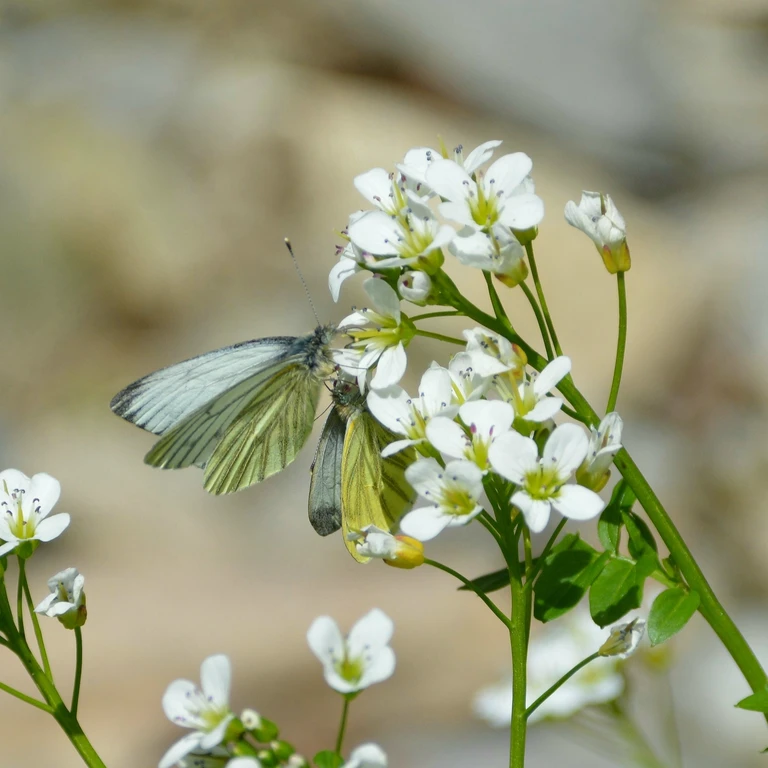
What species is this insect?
Pieris napi
